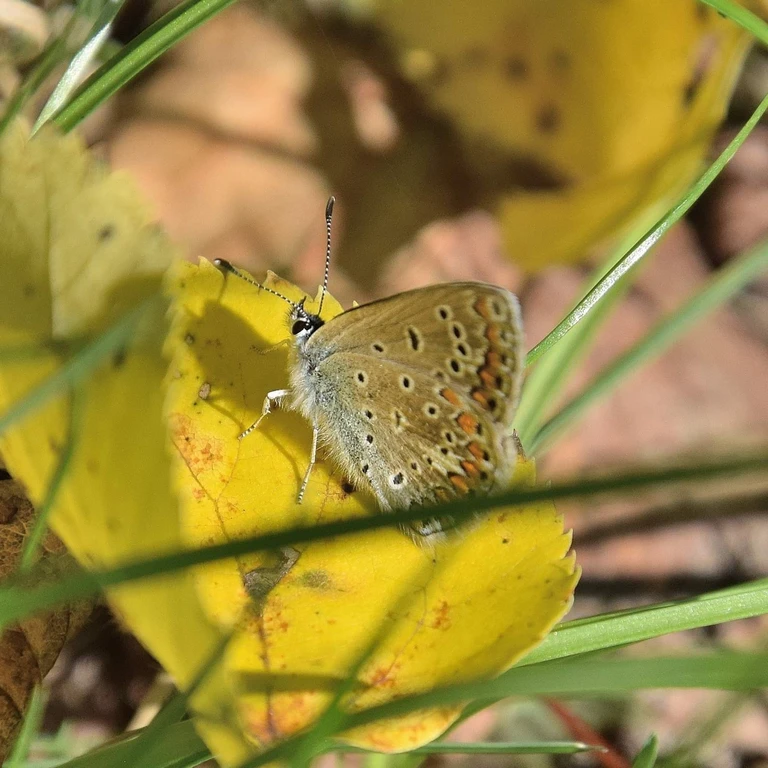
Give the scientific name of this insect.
Polyommatus icarus
